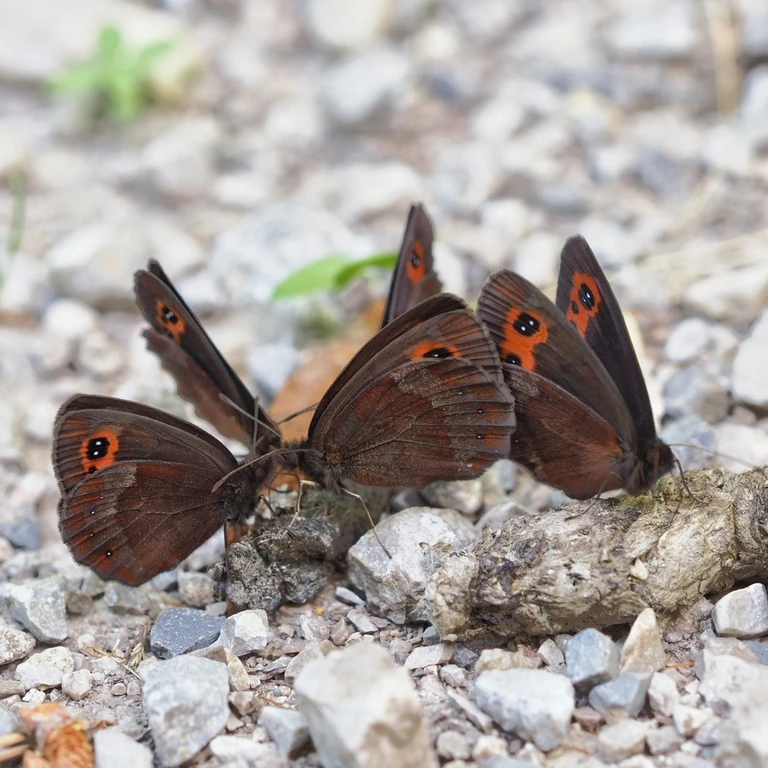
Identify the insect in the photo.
Erebia aethiops
